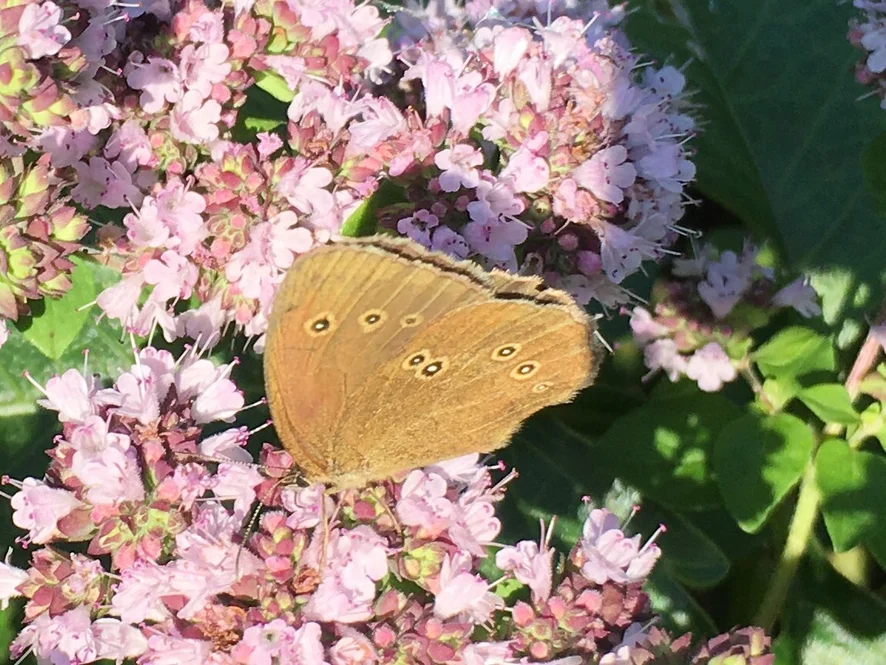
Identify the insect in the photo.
Aphantopus hyperantus
